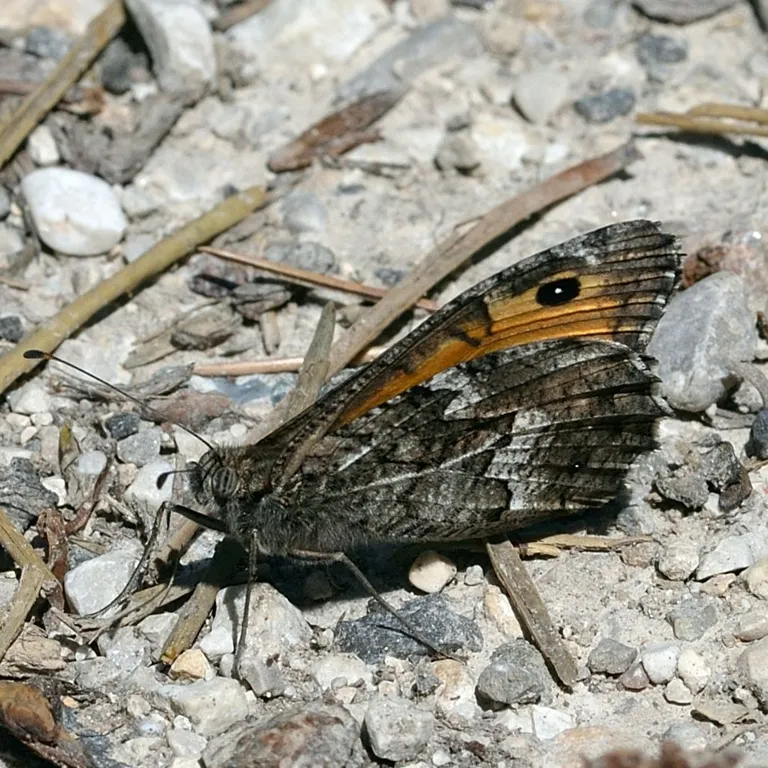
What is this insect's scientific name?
Hipparchia semele
